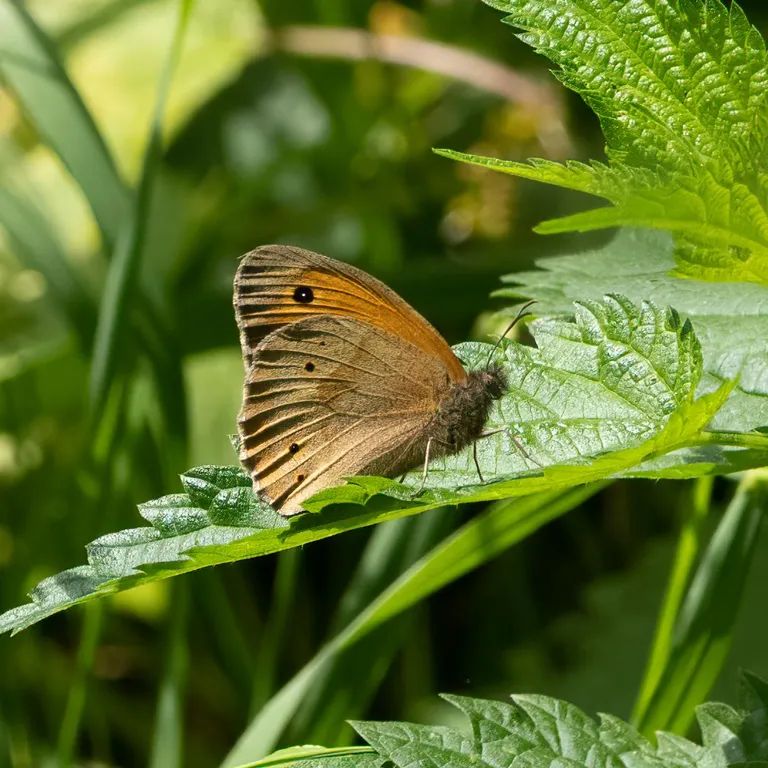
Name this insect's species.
Maniola jurtina
